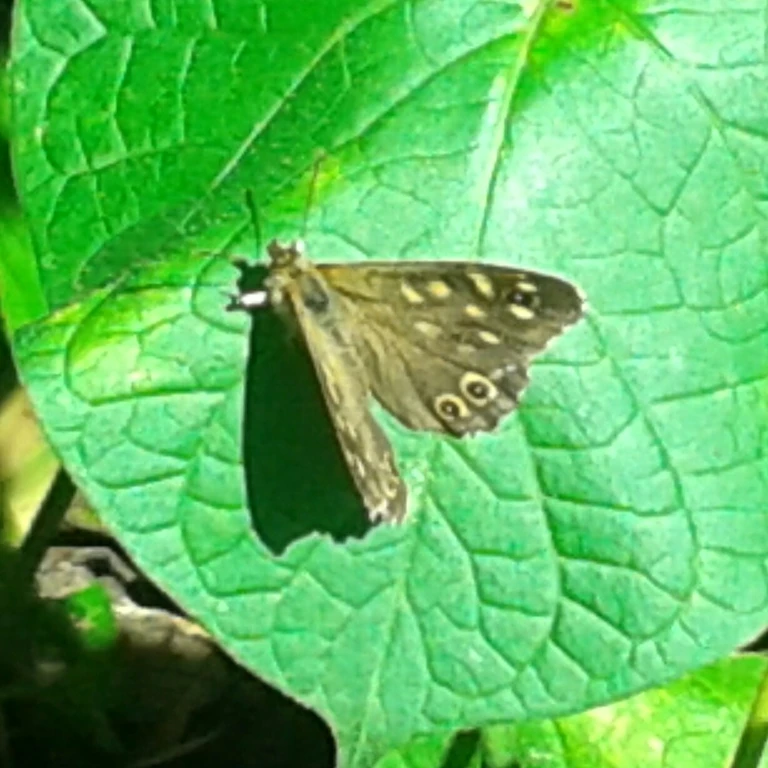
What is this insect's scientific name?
Pararge aegeria
